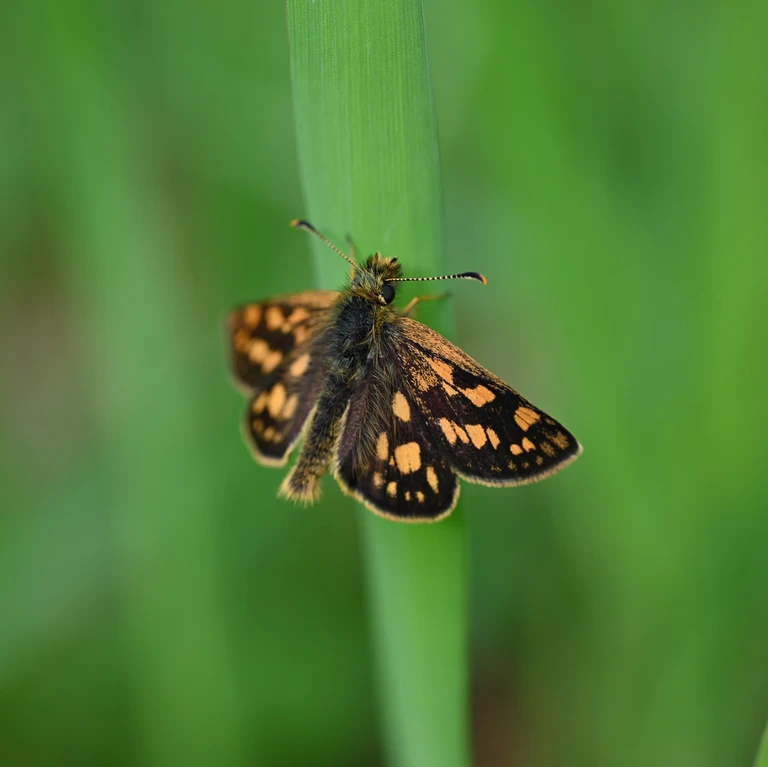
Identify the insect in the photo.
Carterocephalus palaemon
